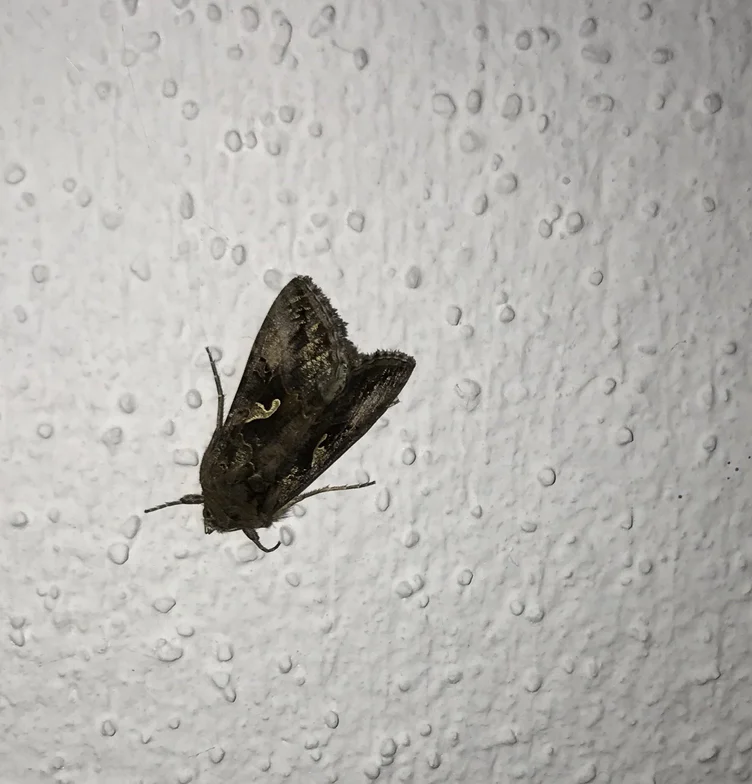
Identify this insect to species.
Autographa gamma
